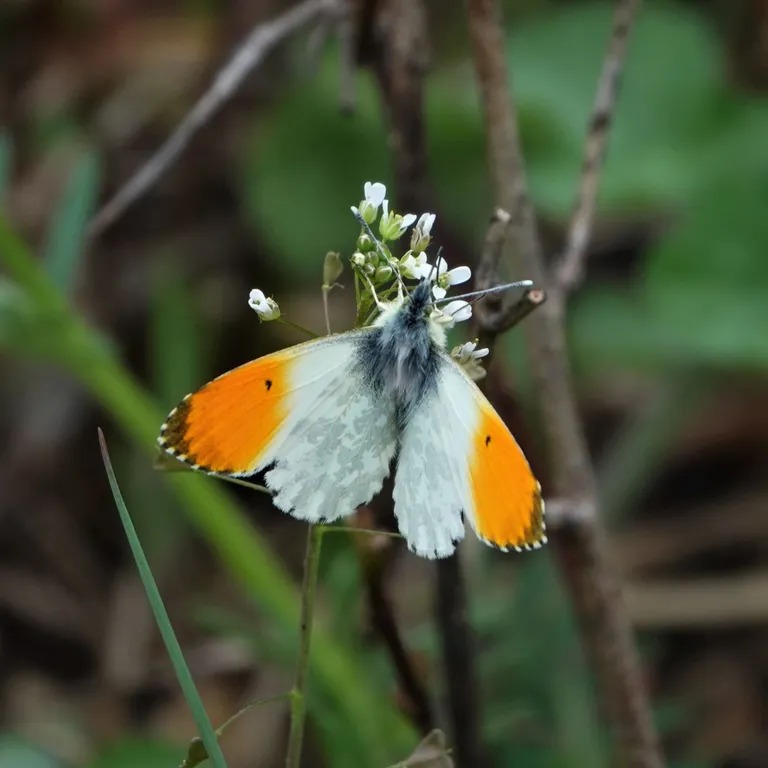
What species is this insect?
Anthocharis cardamines
